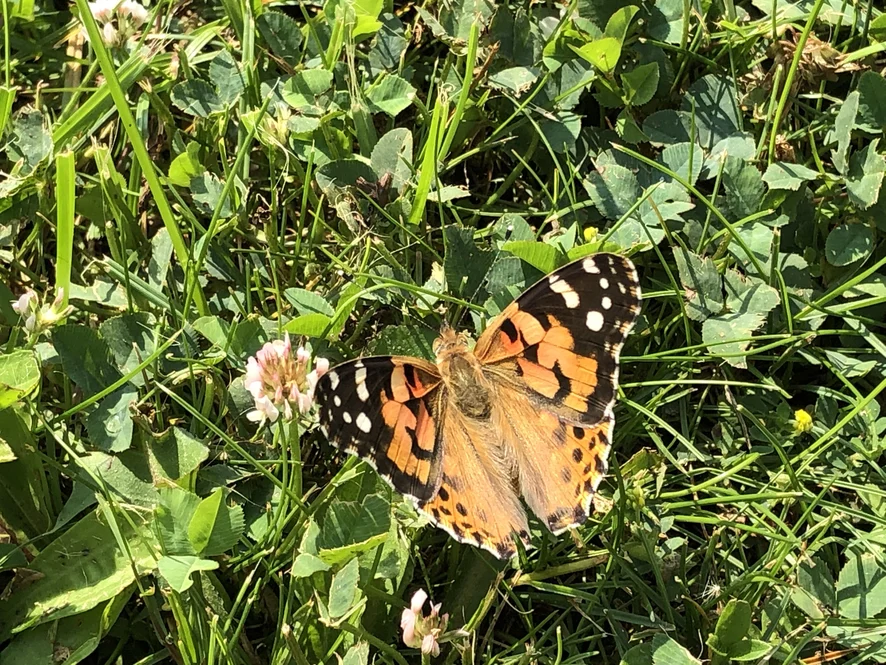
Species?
Vanessa cardui
